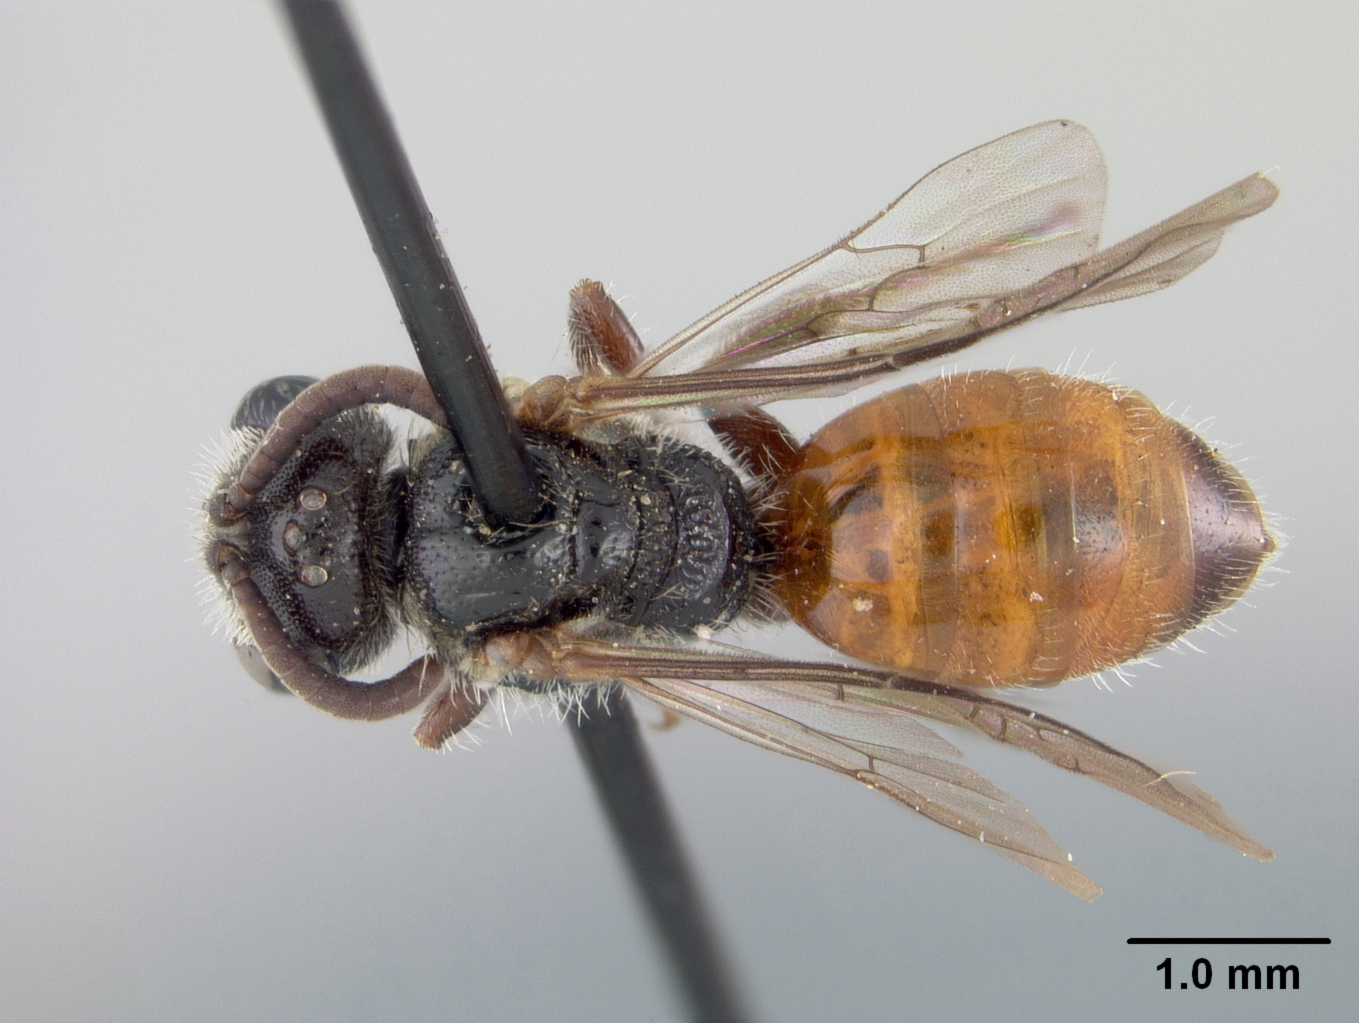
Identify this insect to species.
Sphecodes nitidissimus
